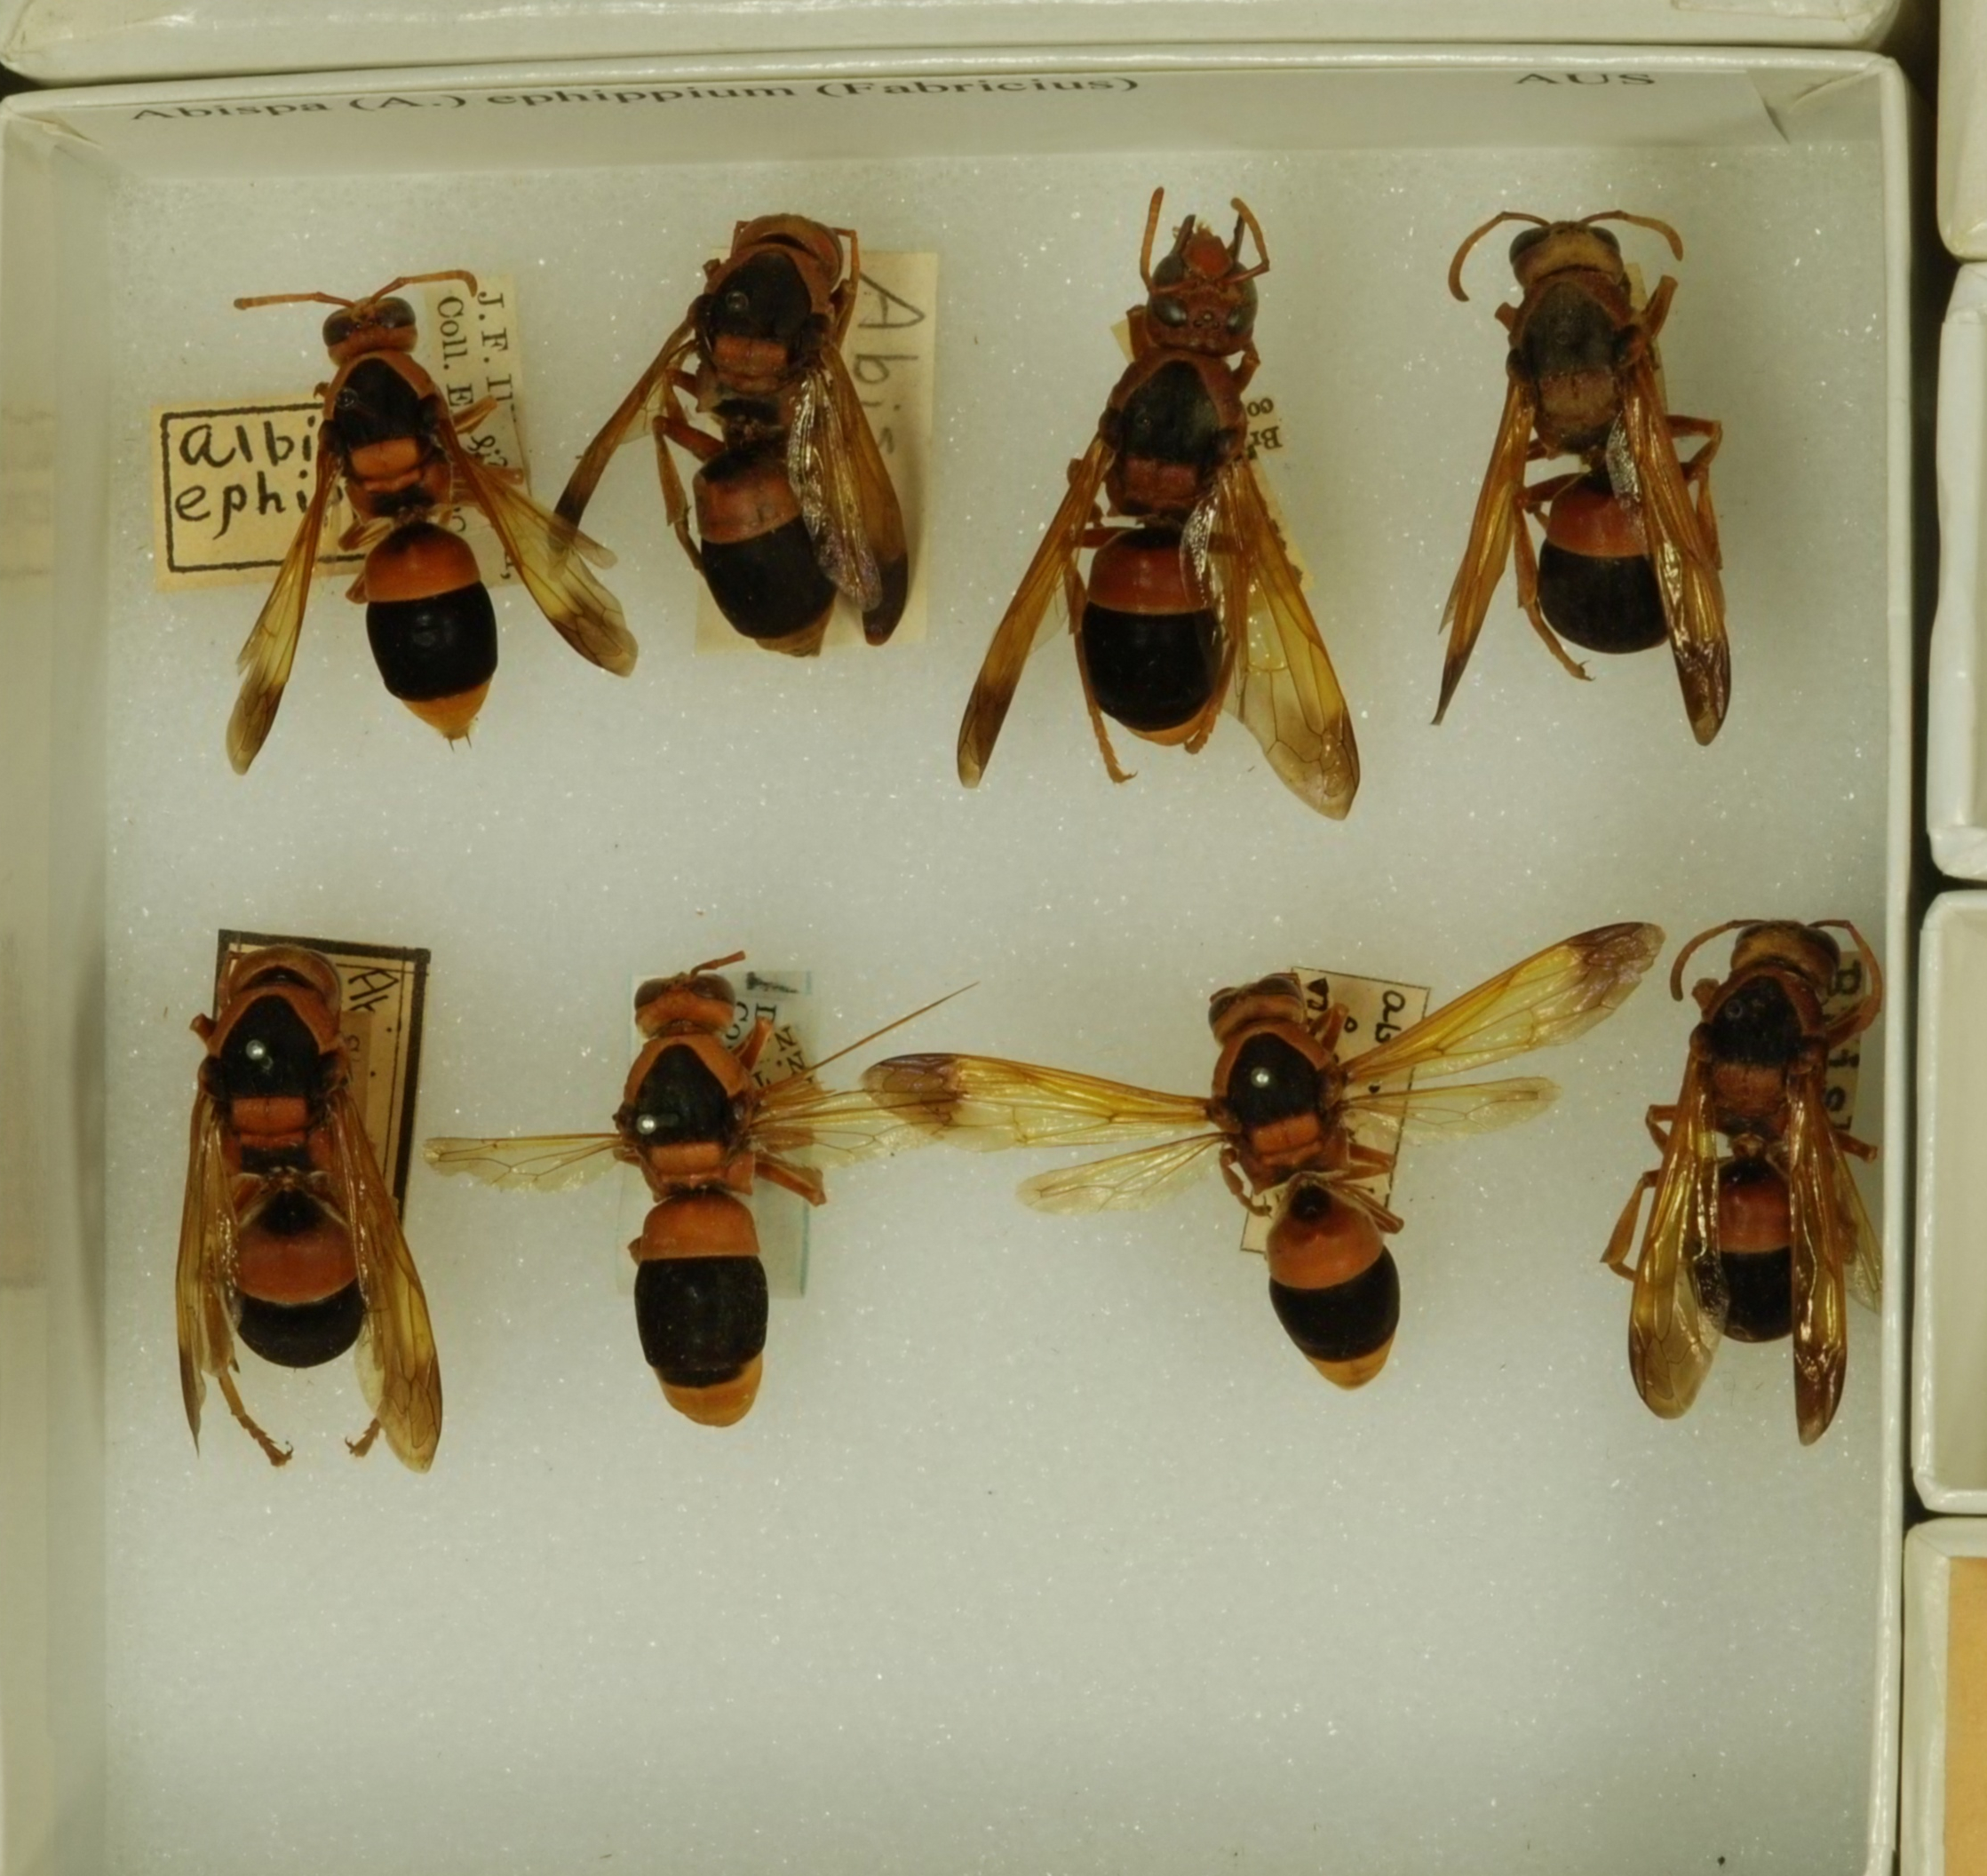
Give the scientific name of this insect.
Abispa ephippium
